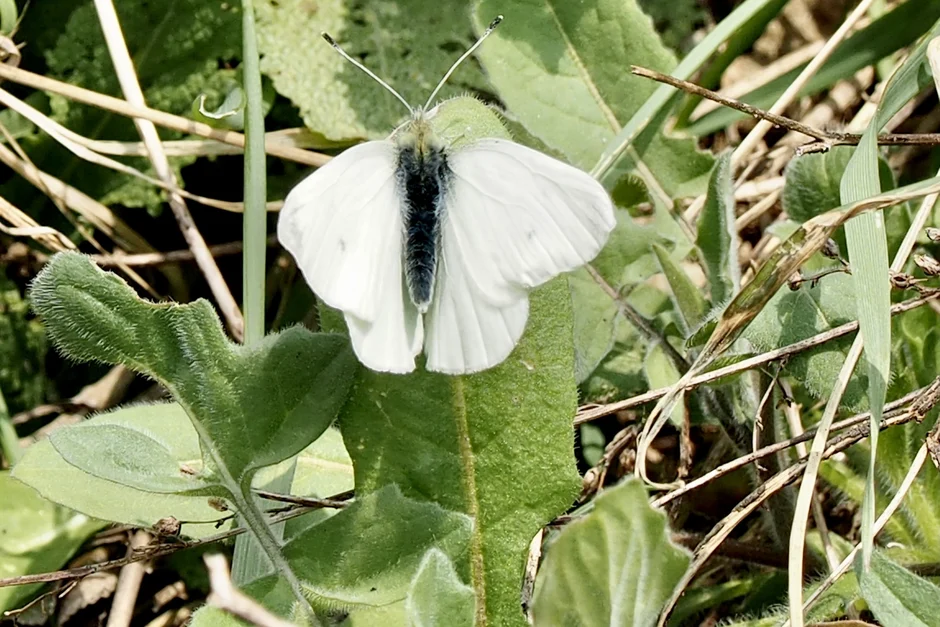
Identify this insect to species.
Pieris rapae
